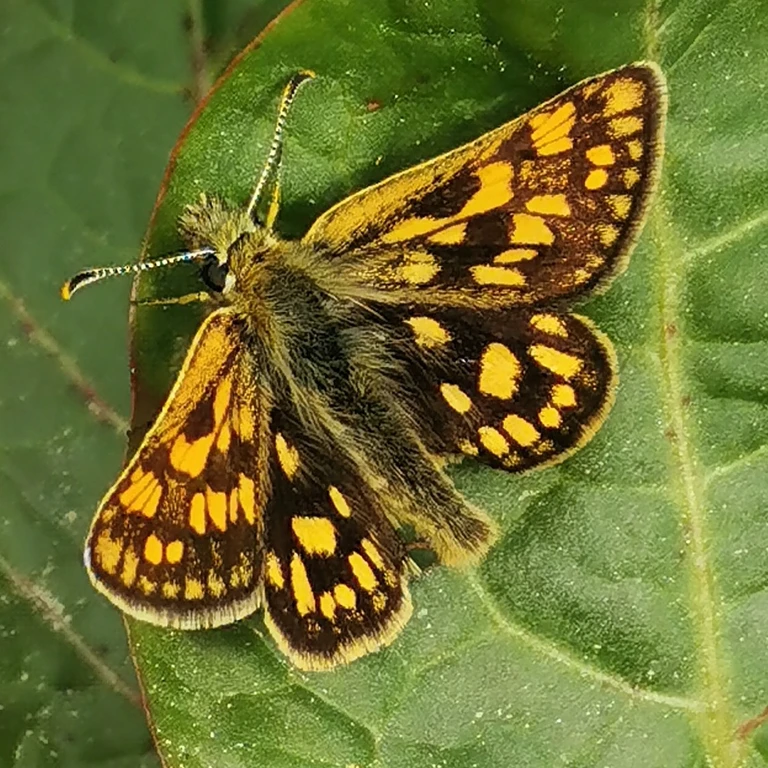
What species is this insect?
Carterocephalus palaemon
